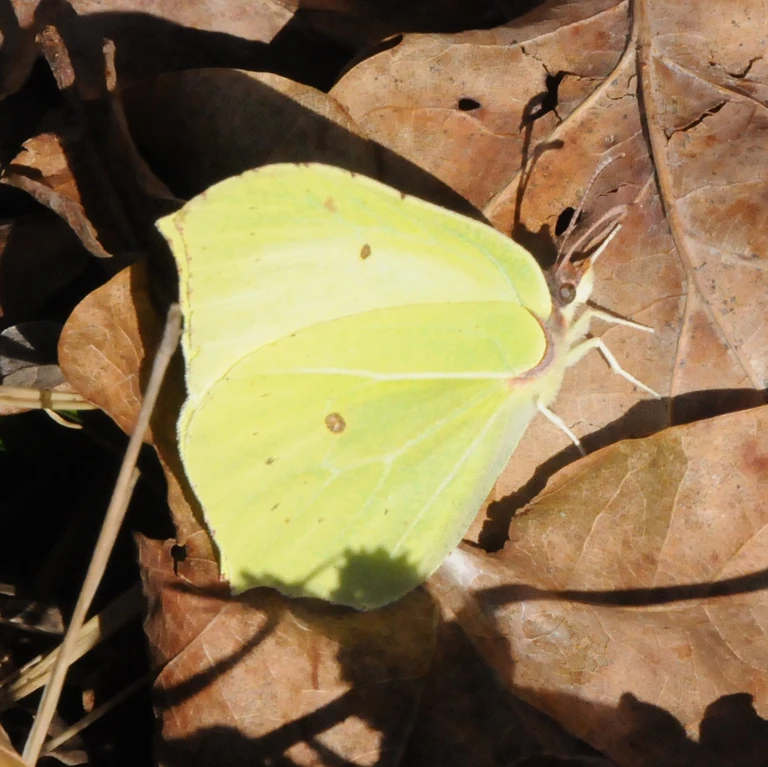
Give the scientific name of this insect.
Gonepteryx rhamni
